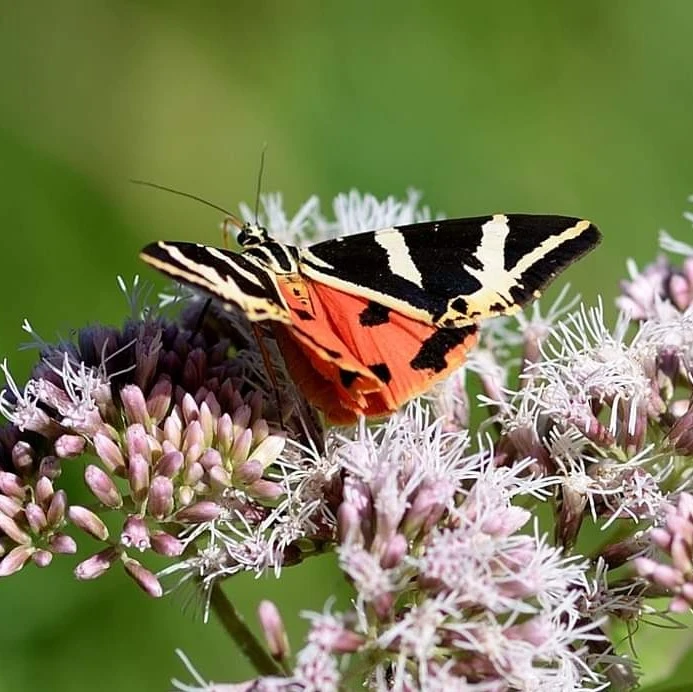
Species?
Euplagia quadripunctaria
